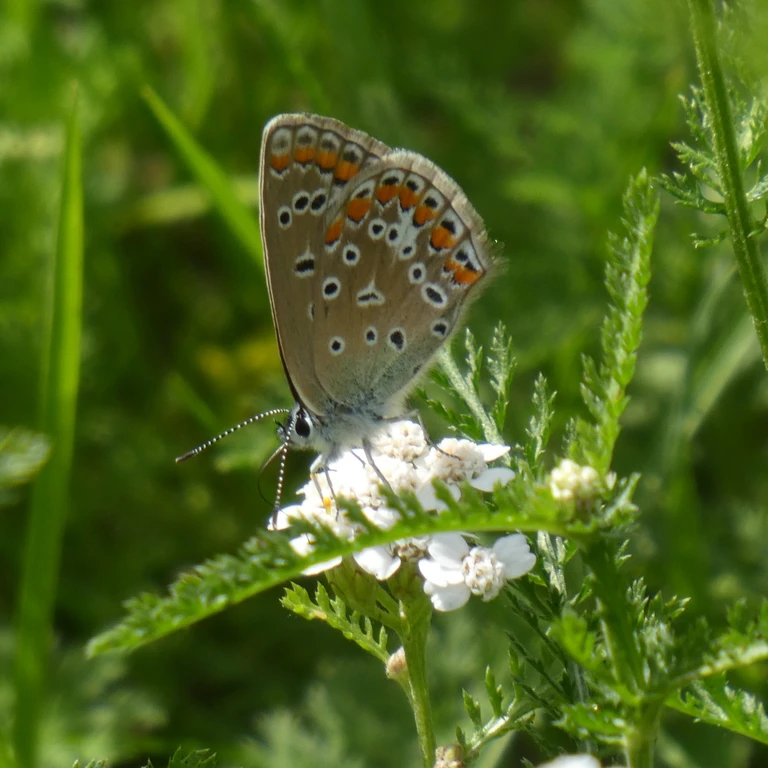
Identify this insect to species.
Polyommatus icarus
